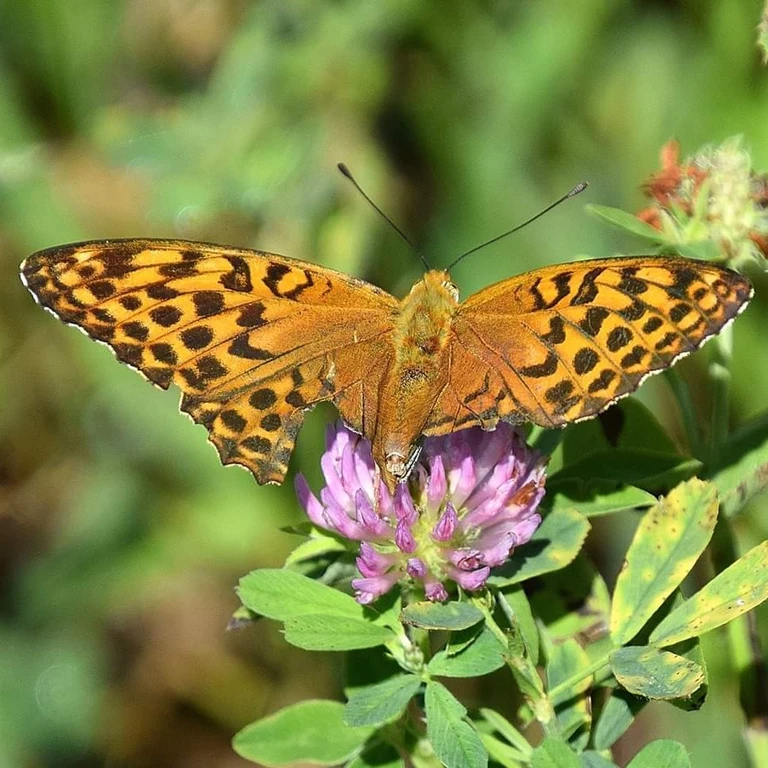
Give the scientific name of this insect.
Argynnis paphia
